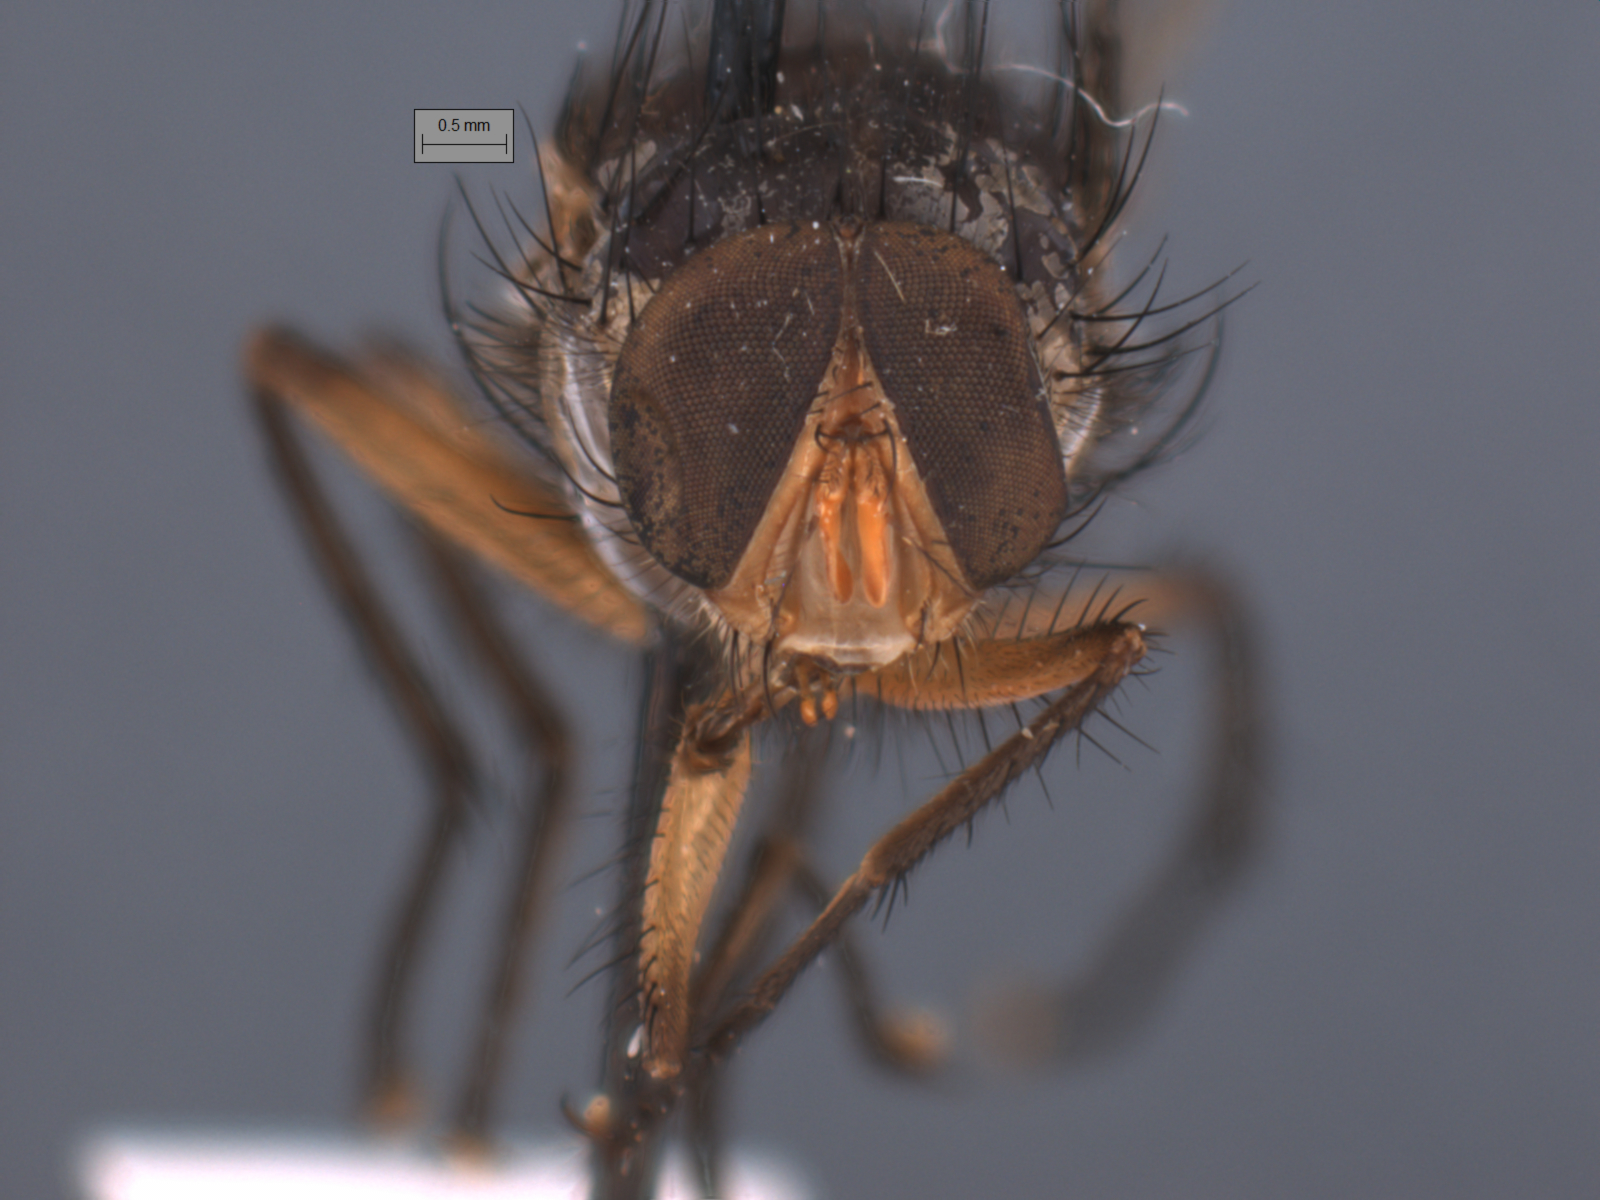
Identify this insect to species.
Huascaromusca flavicrura
